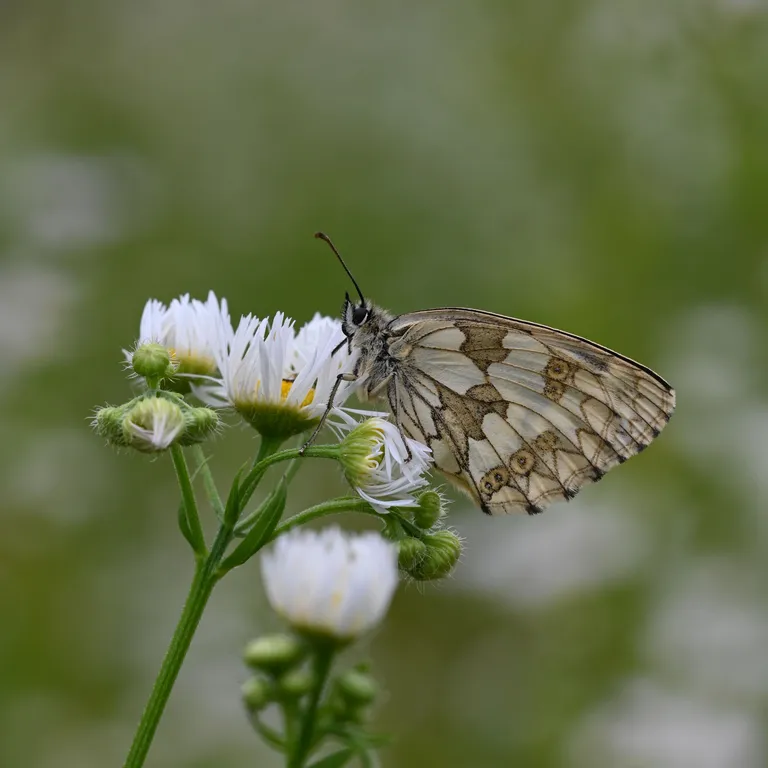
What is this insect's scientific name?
Melanargia galathea
